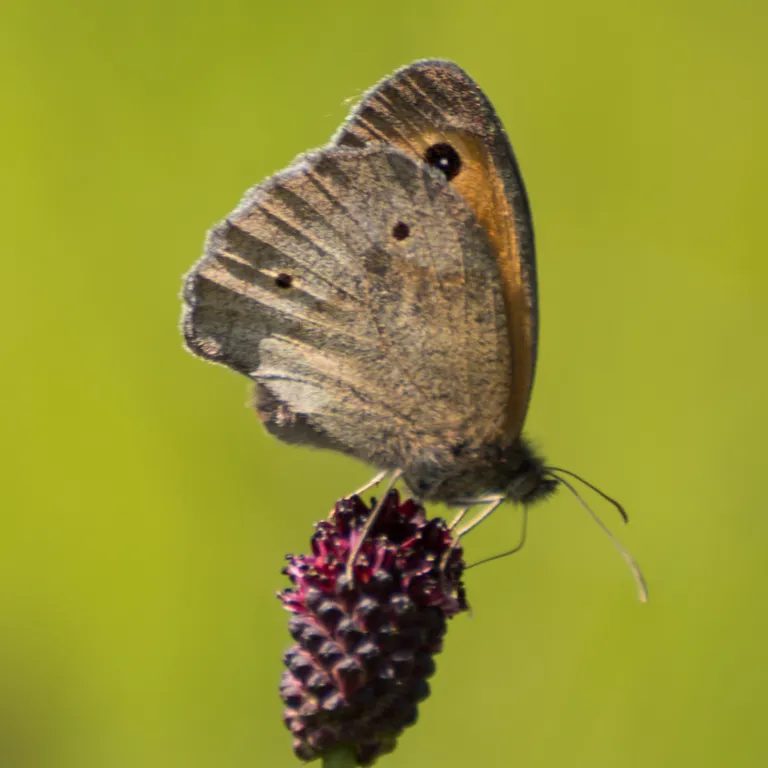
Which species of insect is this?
Maniola jurtina
